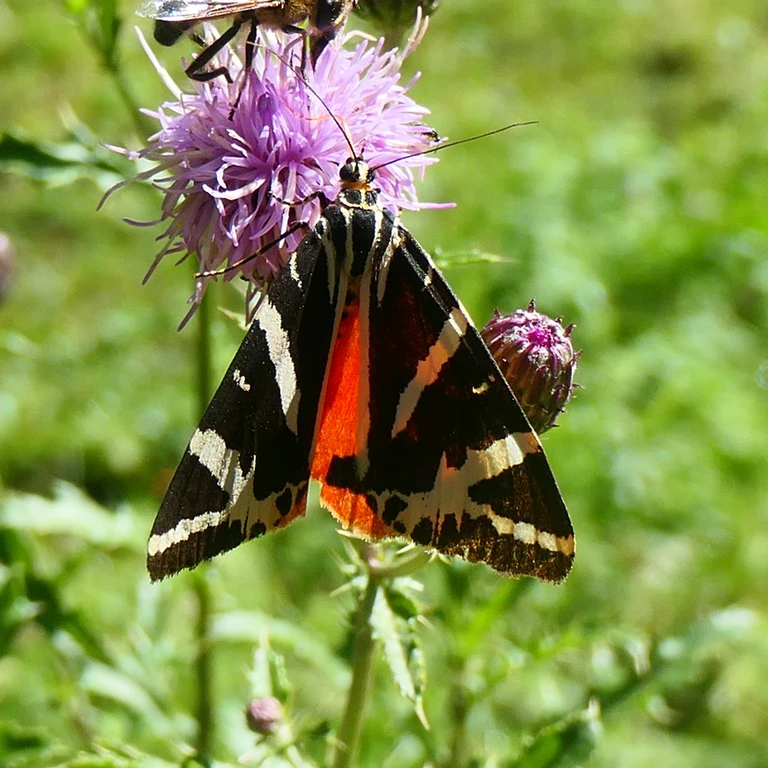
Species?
Euplagia quadripunctaria
